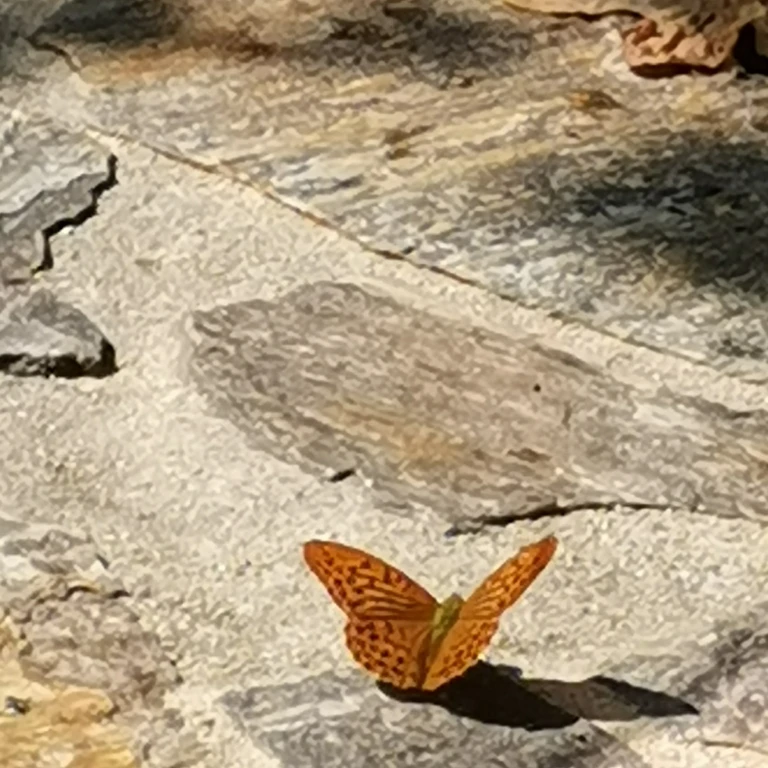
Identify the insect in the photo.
Argynnis paphia
